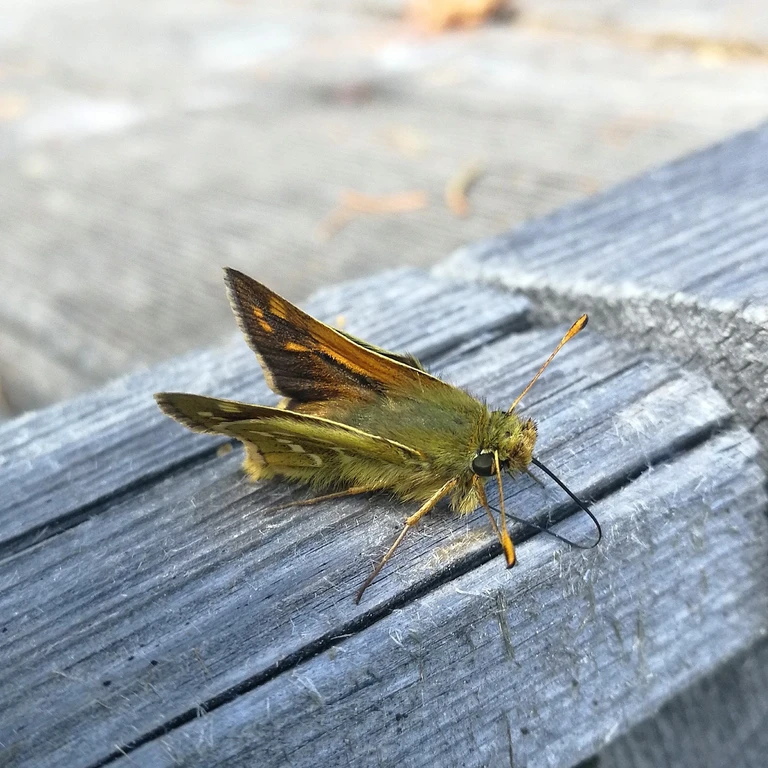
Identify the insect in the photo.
Hesperia comma
